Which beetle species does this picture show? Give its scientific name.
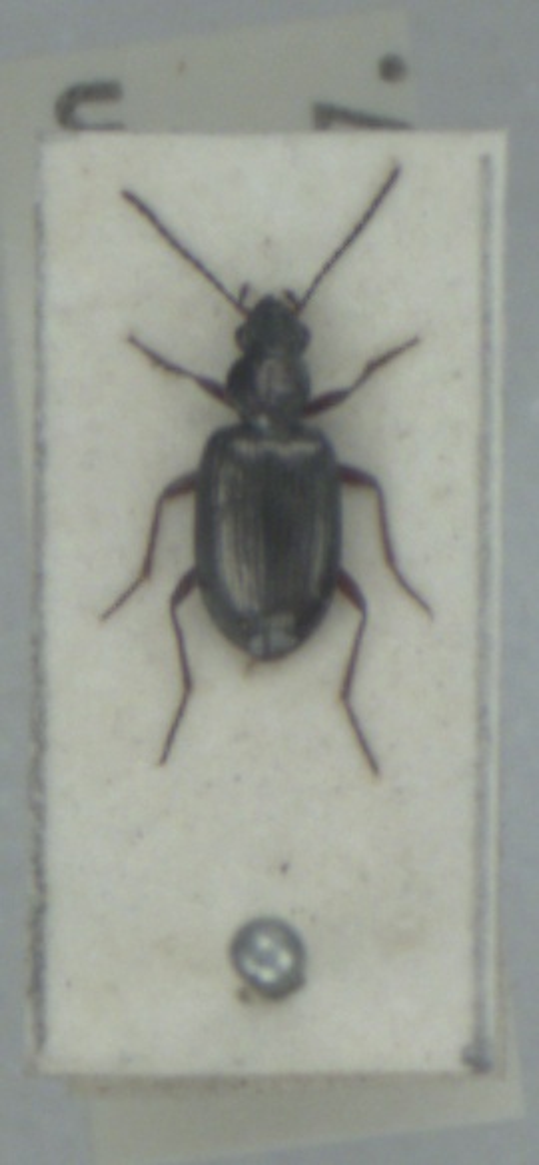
Bembidion punctulatum
